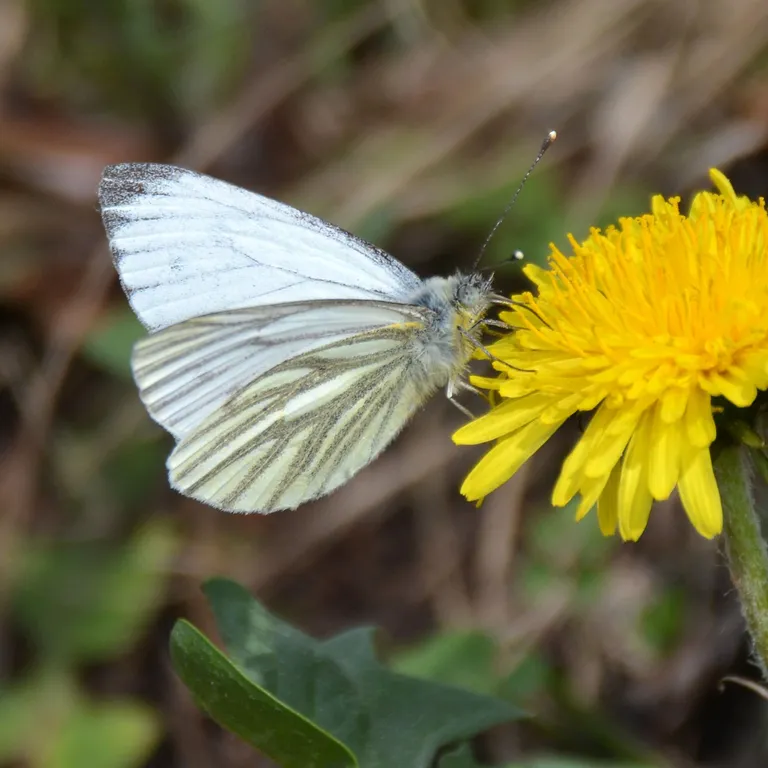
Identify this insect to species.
Pieris napi
